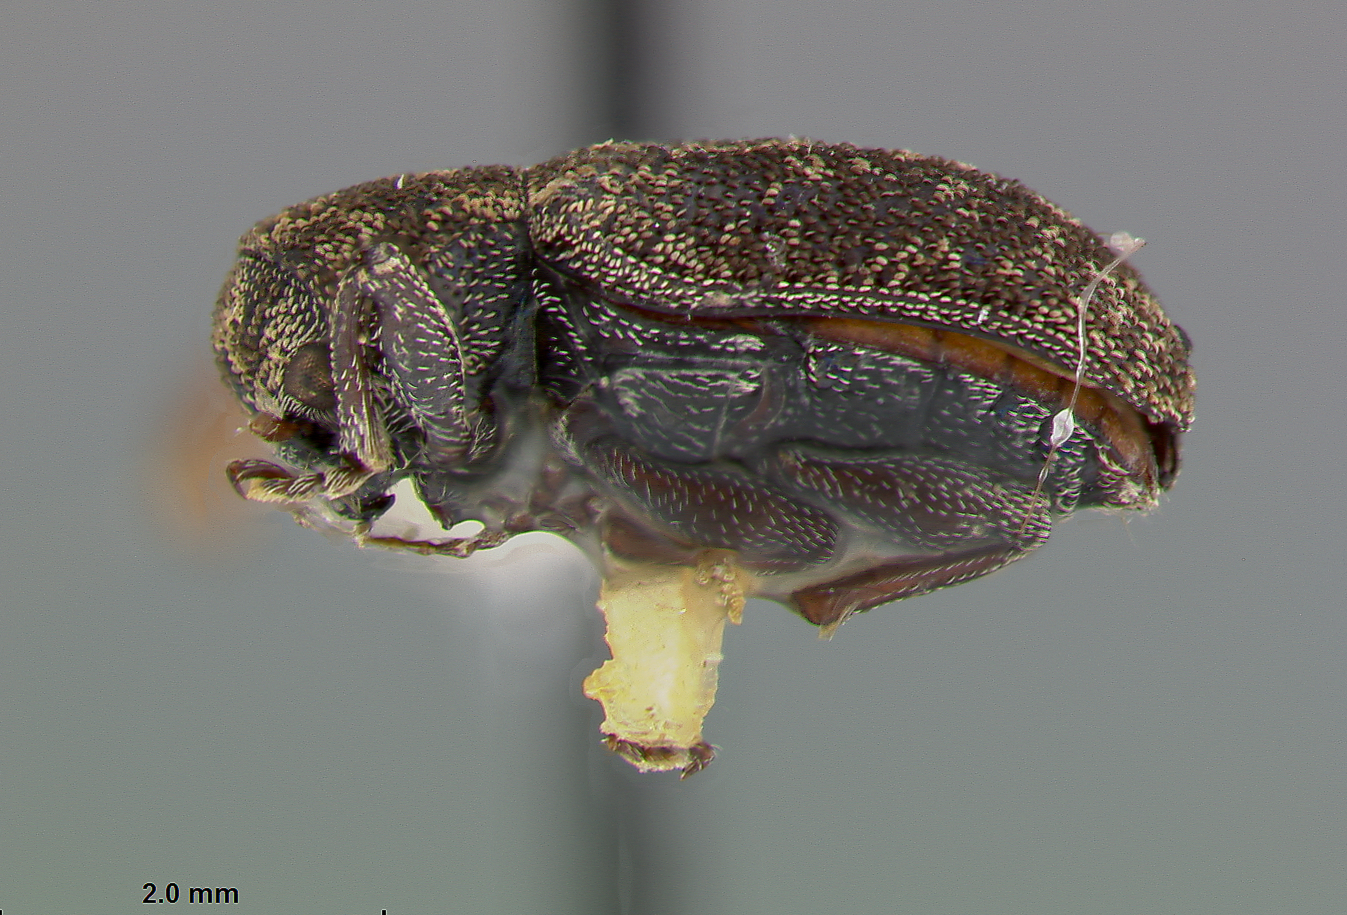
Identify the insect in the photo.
Myochrous latisetiger
